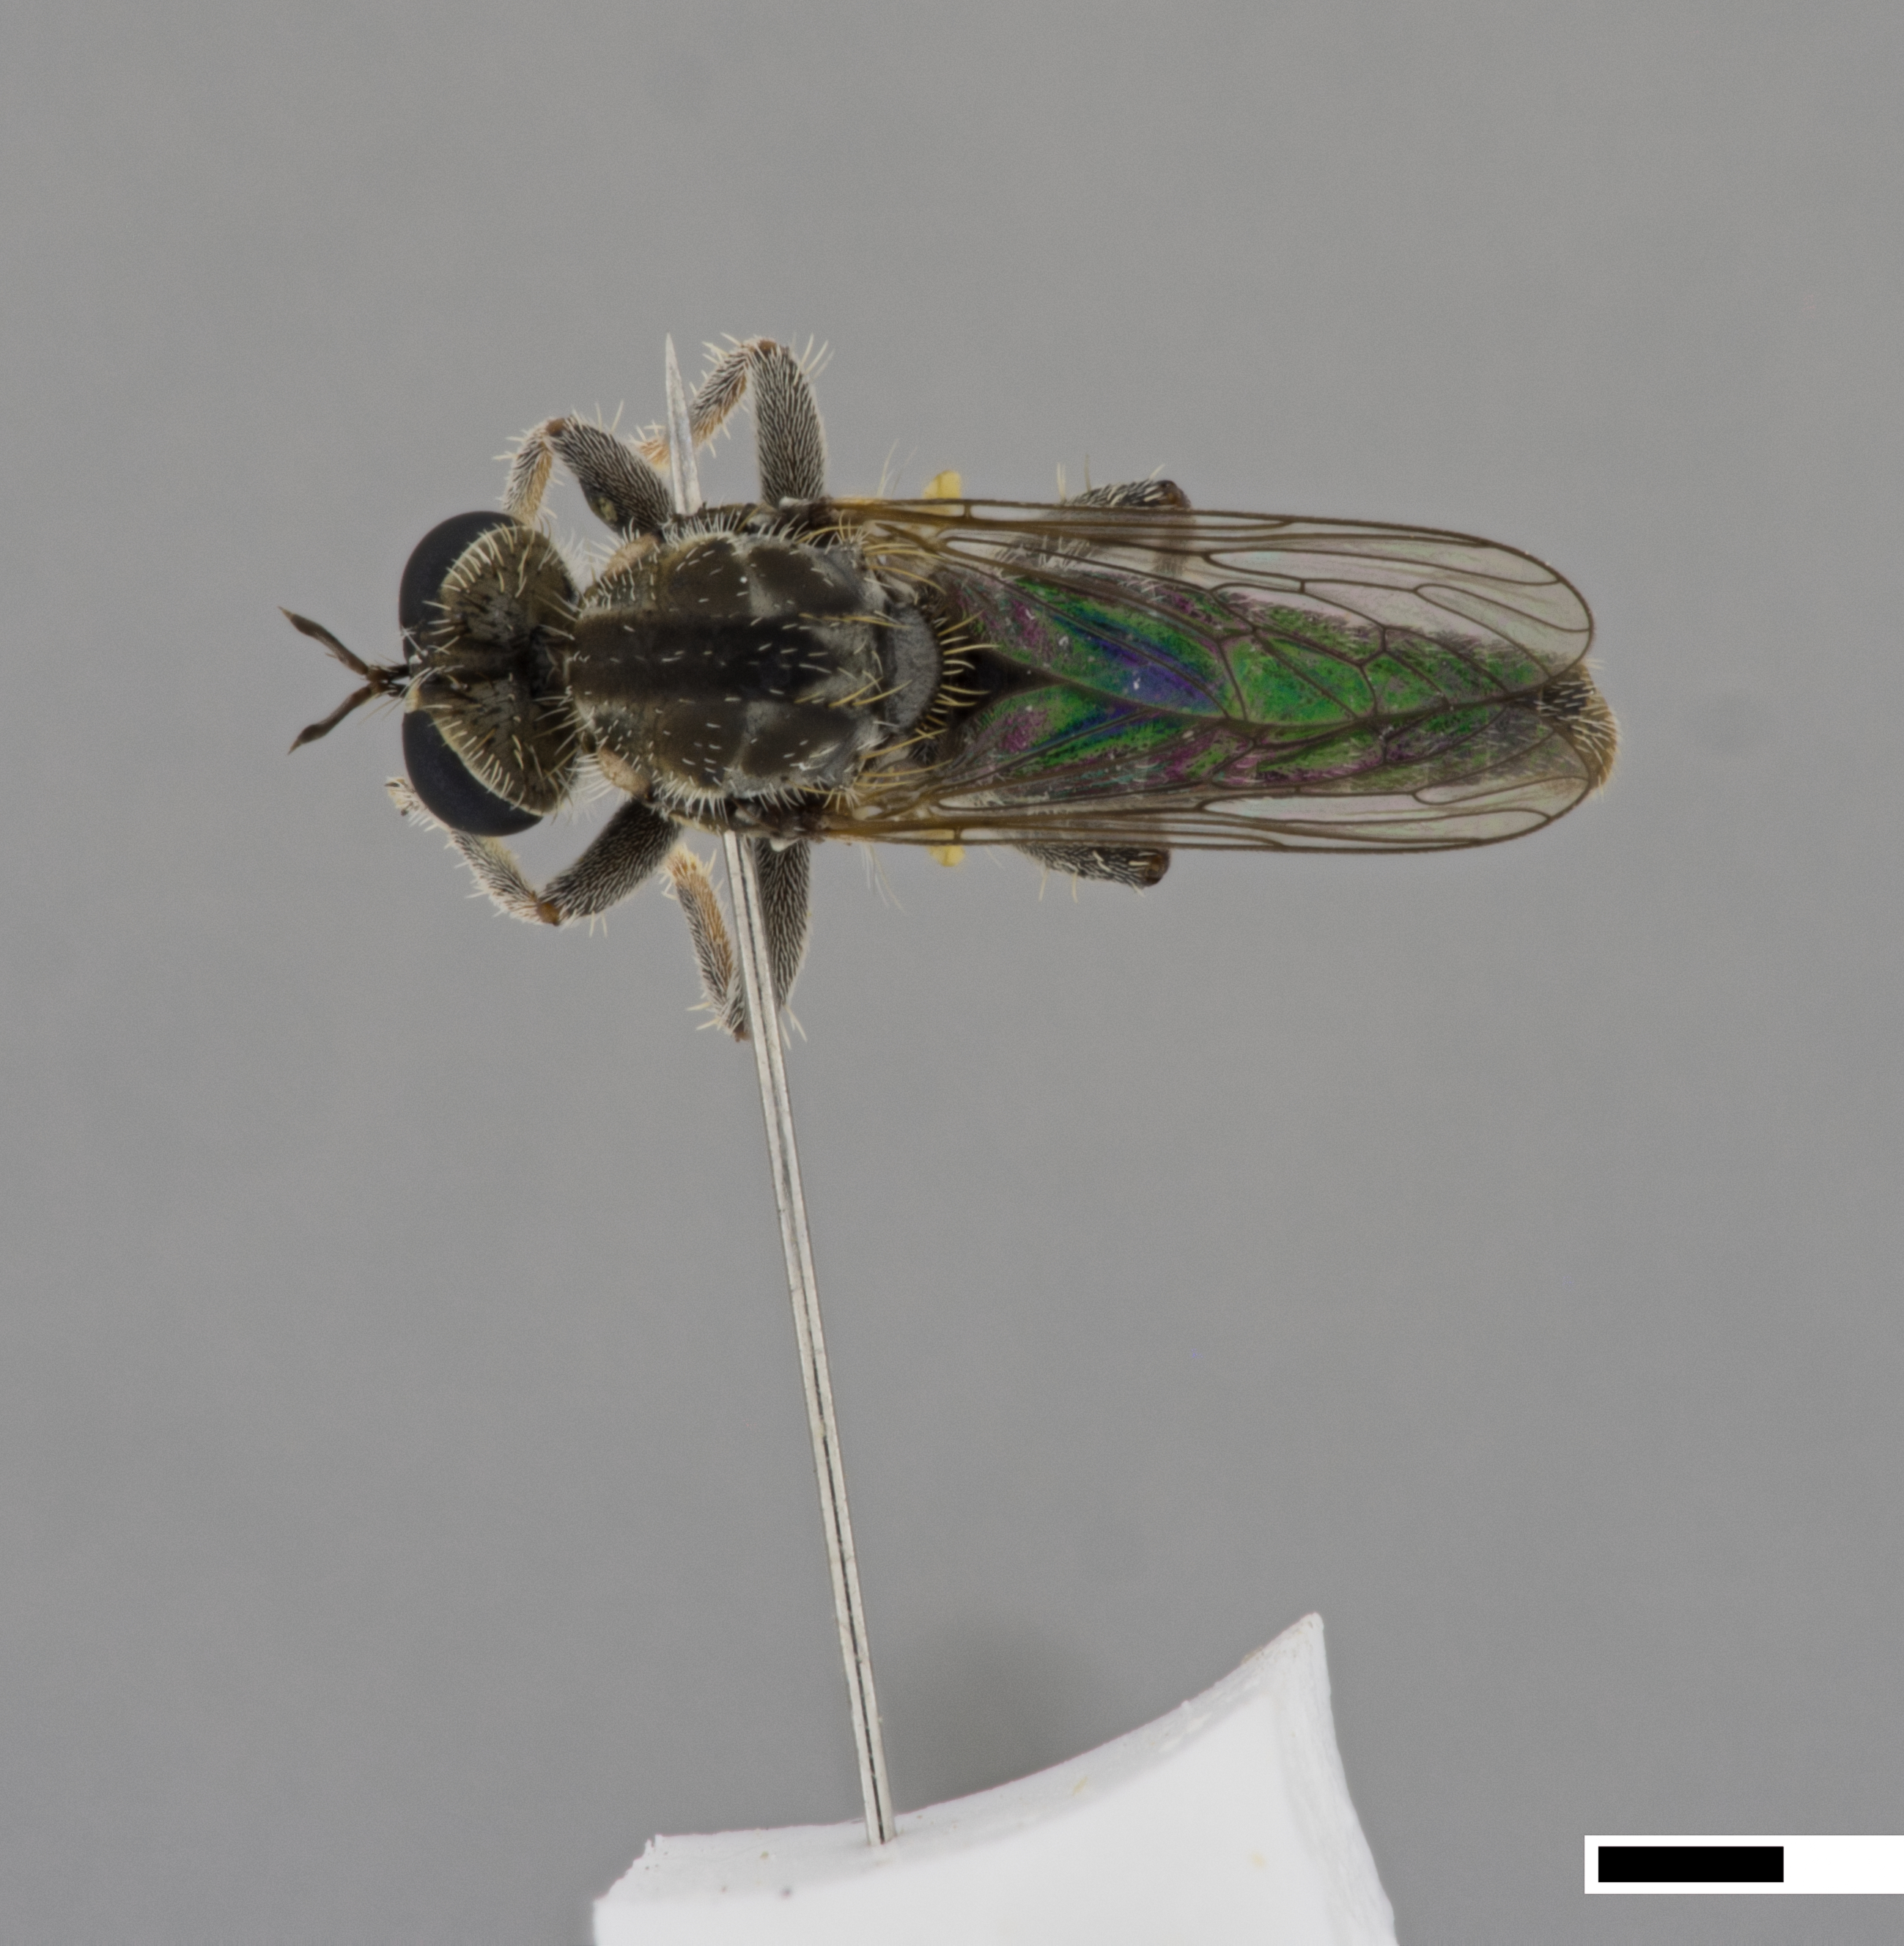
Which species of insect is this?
Habropogon capensis
